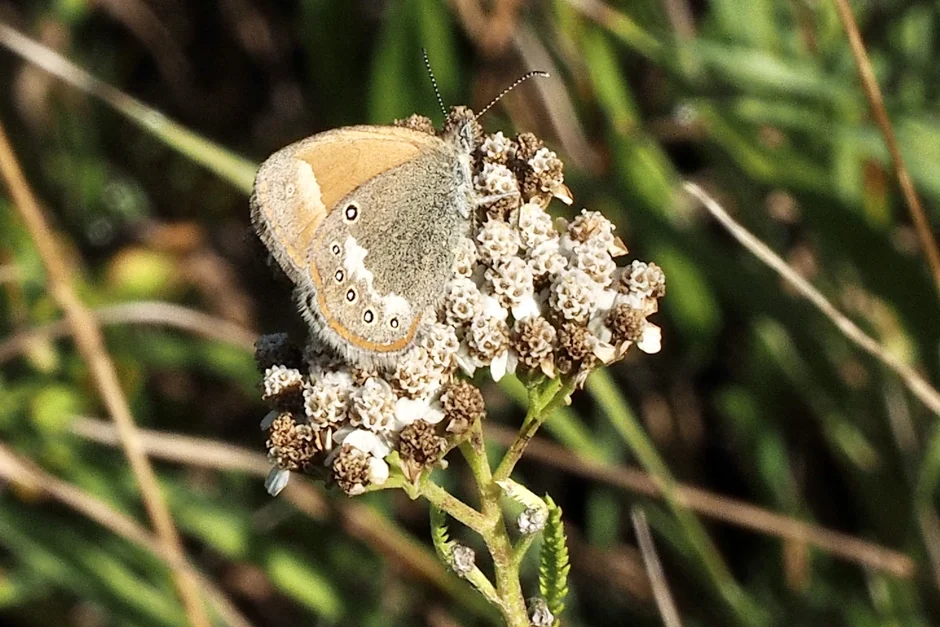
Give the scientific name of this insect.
Coenonympha glycerion (also Coenonympha iphis)
